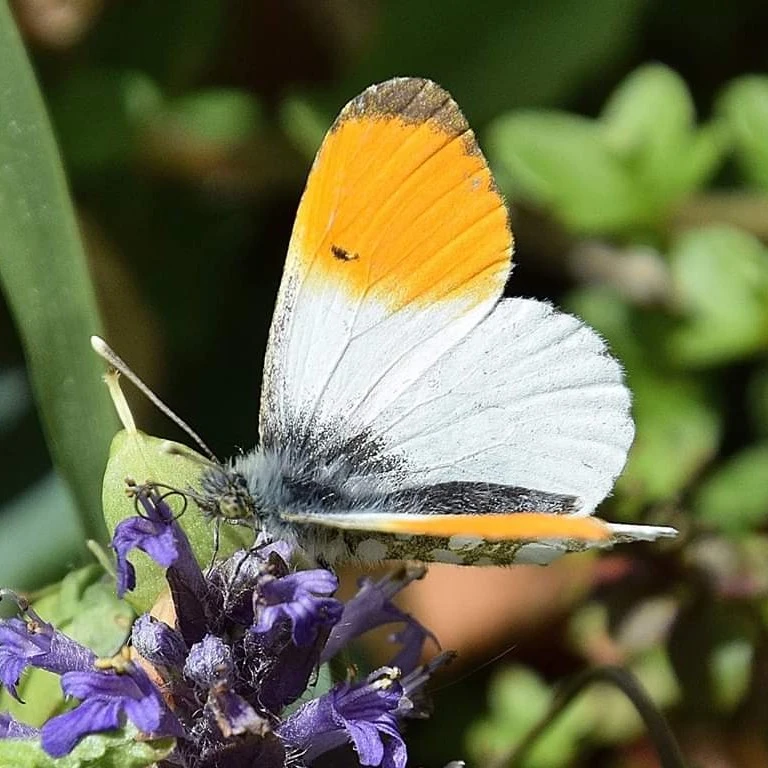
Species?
Anthocharis cardamines
